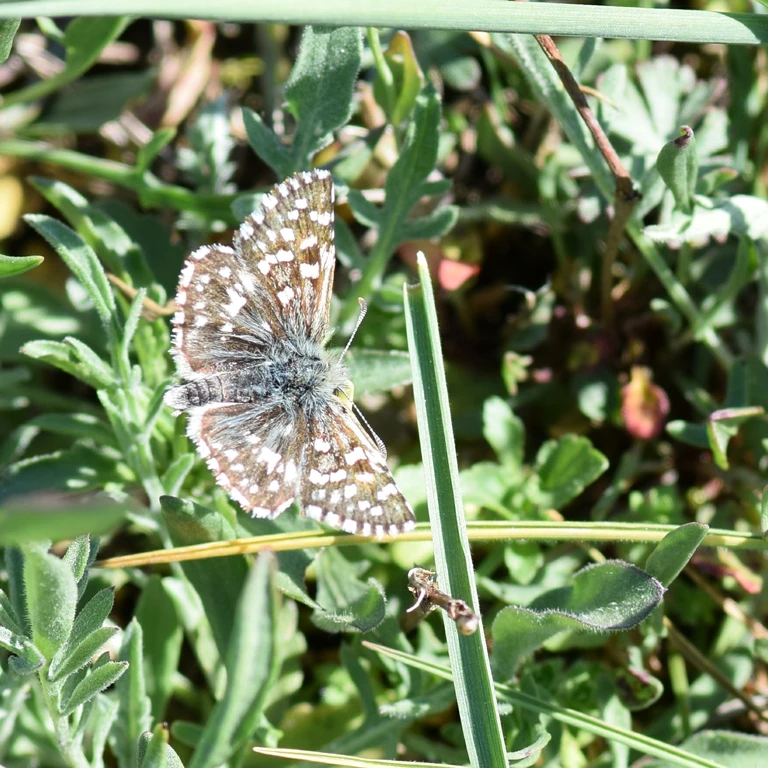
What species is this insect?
Pyrgus malvae
